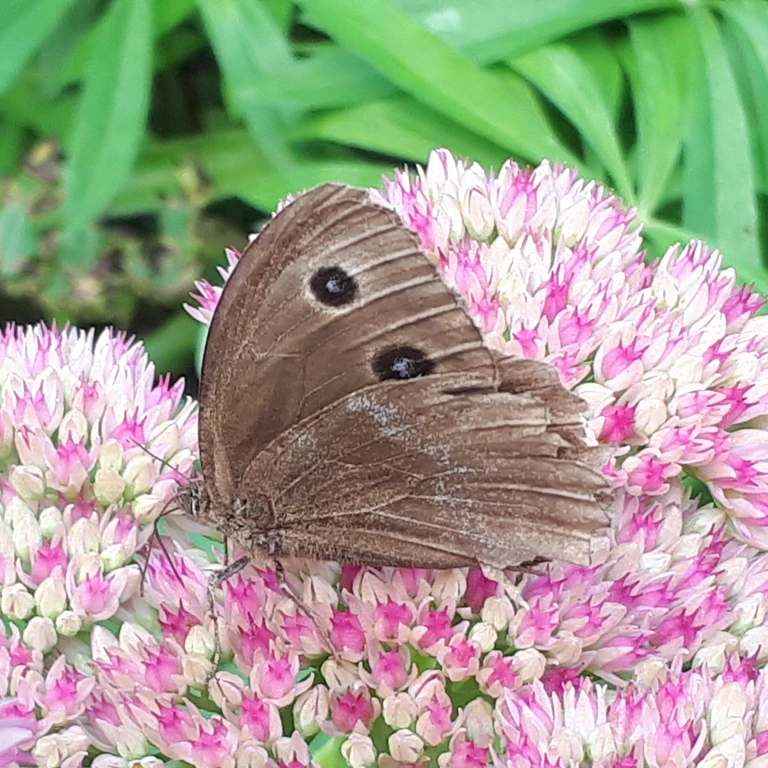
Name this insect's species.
Minois dryas
